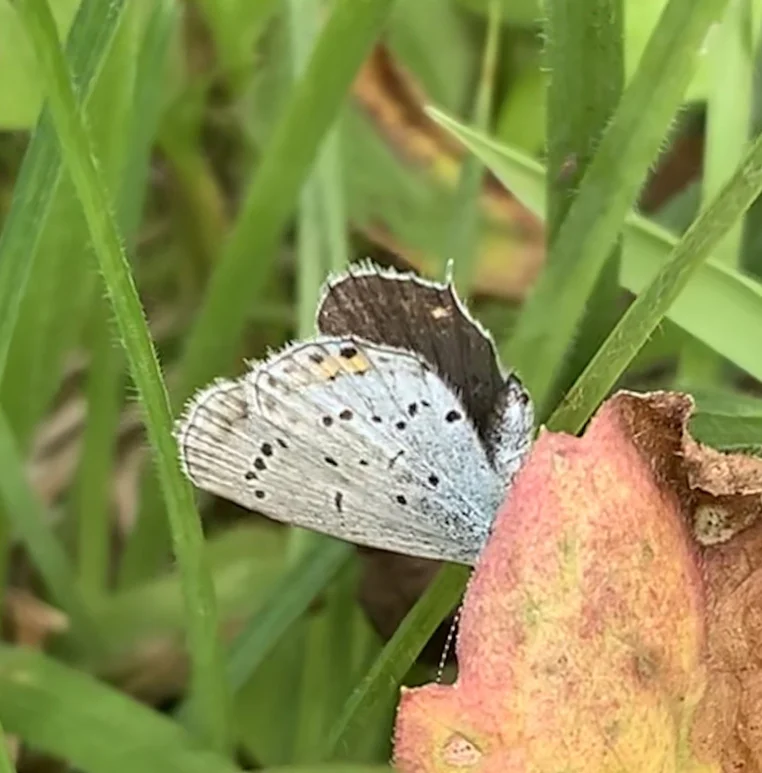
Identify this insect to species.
Cupido argiades (also Elkalyce argiades)
